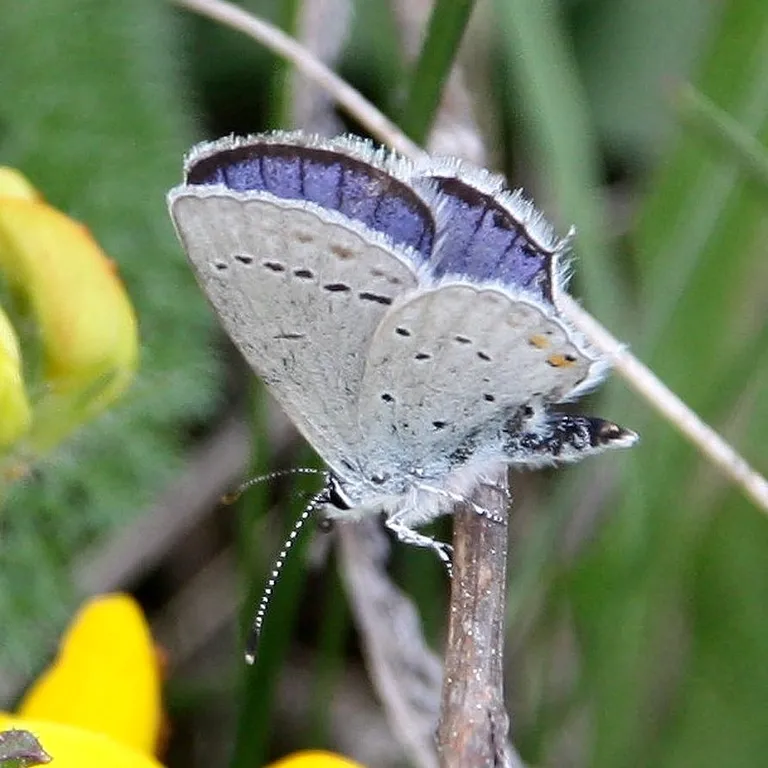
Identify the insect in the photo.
Cupido argiades (also Elkalyce argiades)
